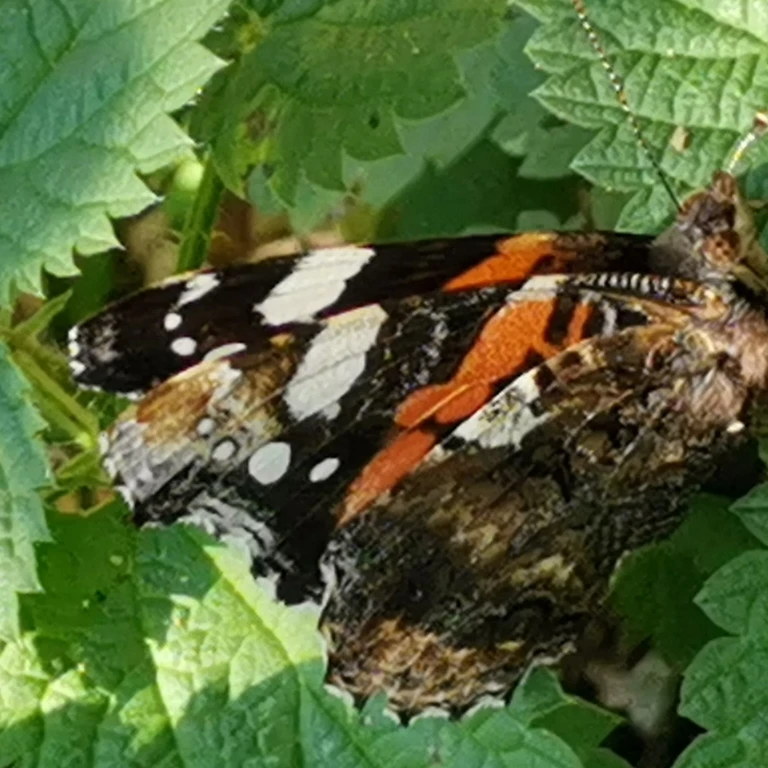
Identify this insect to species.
Vanessa atalanta
